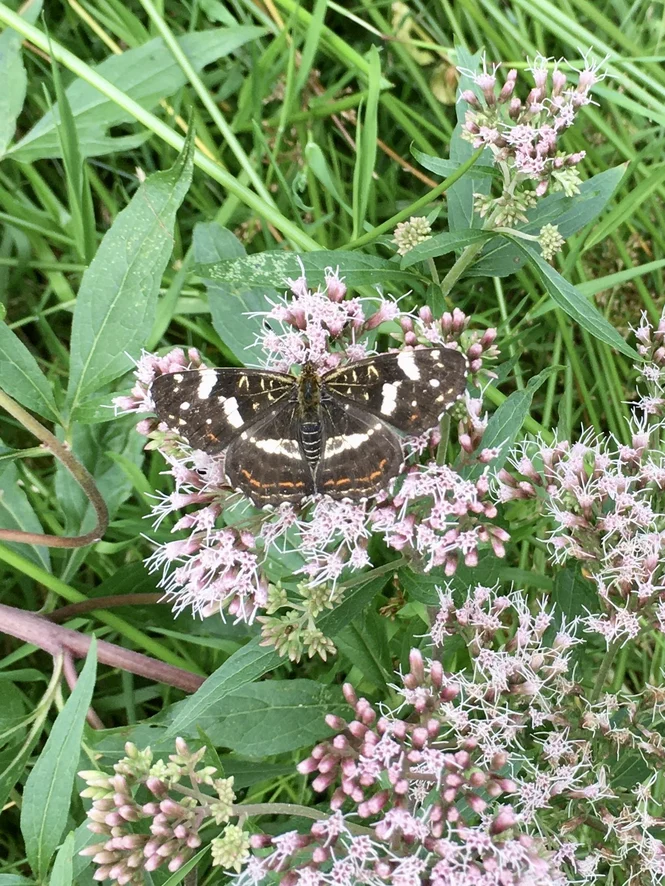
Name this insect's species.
Araschnia levana
